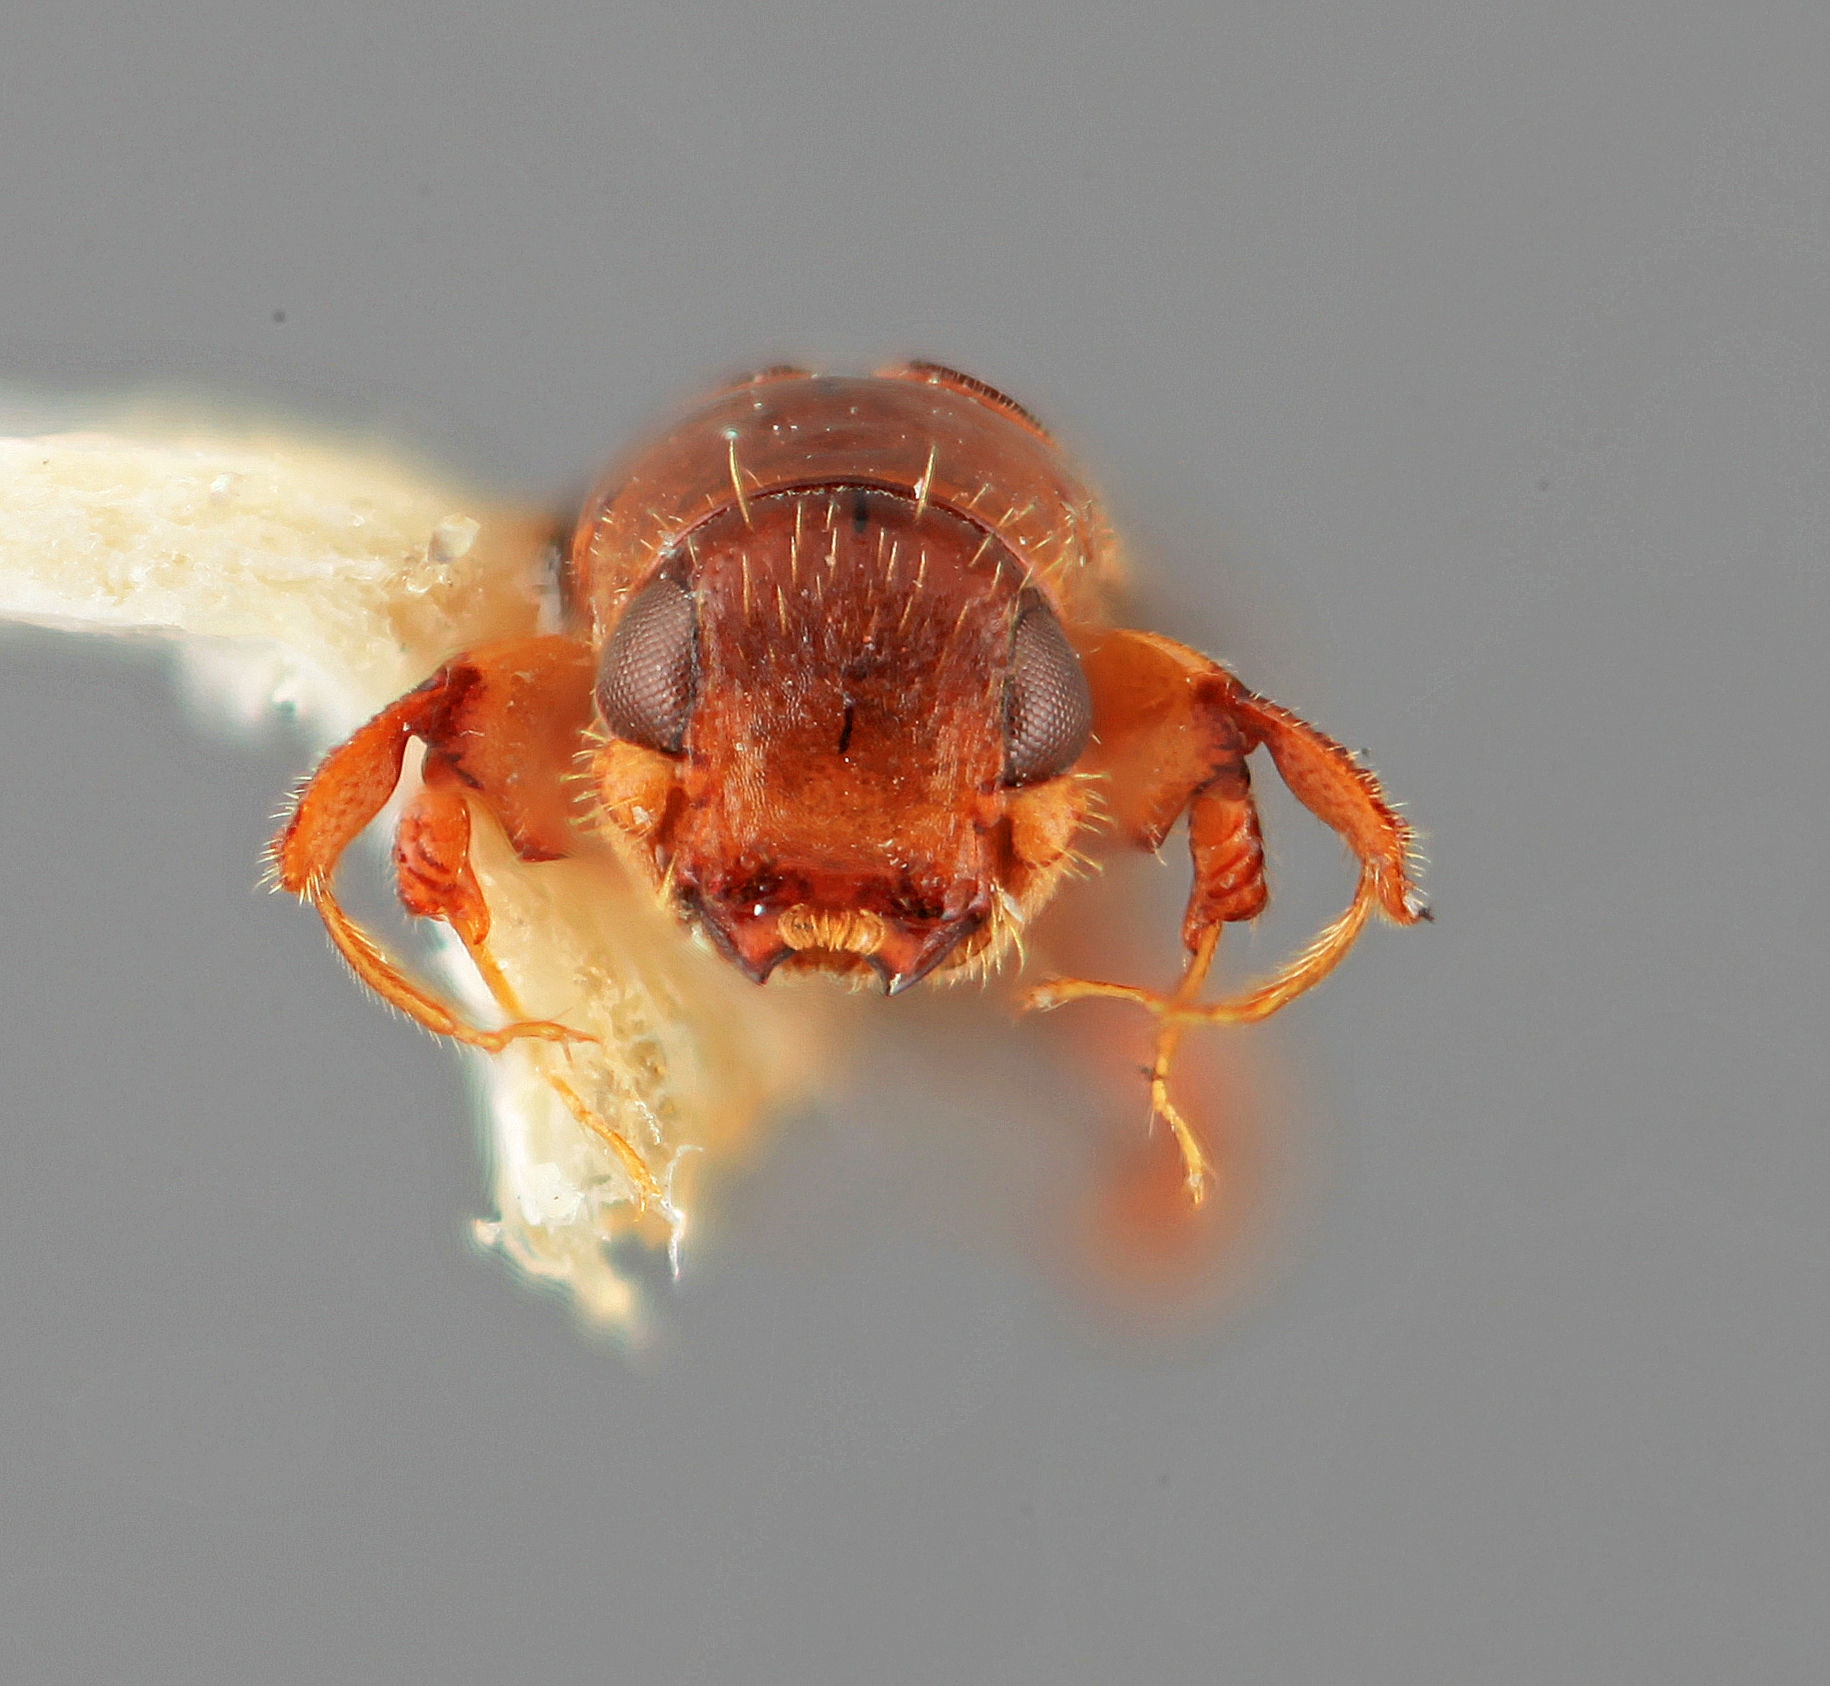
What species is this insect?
Platypus clunis
